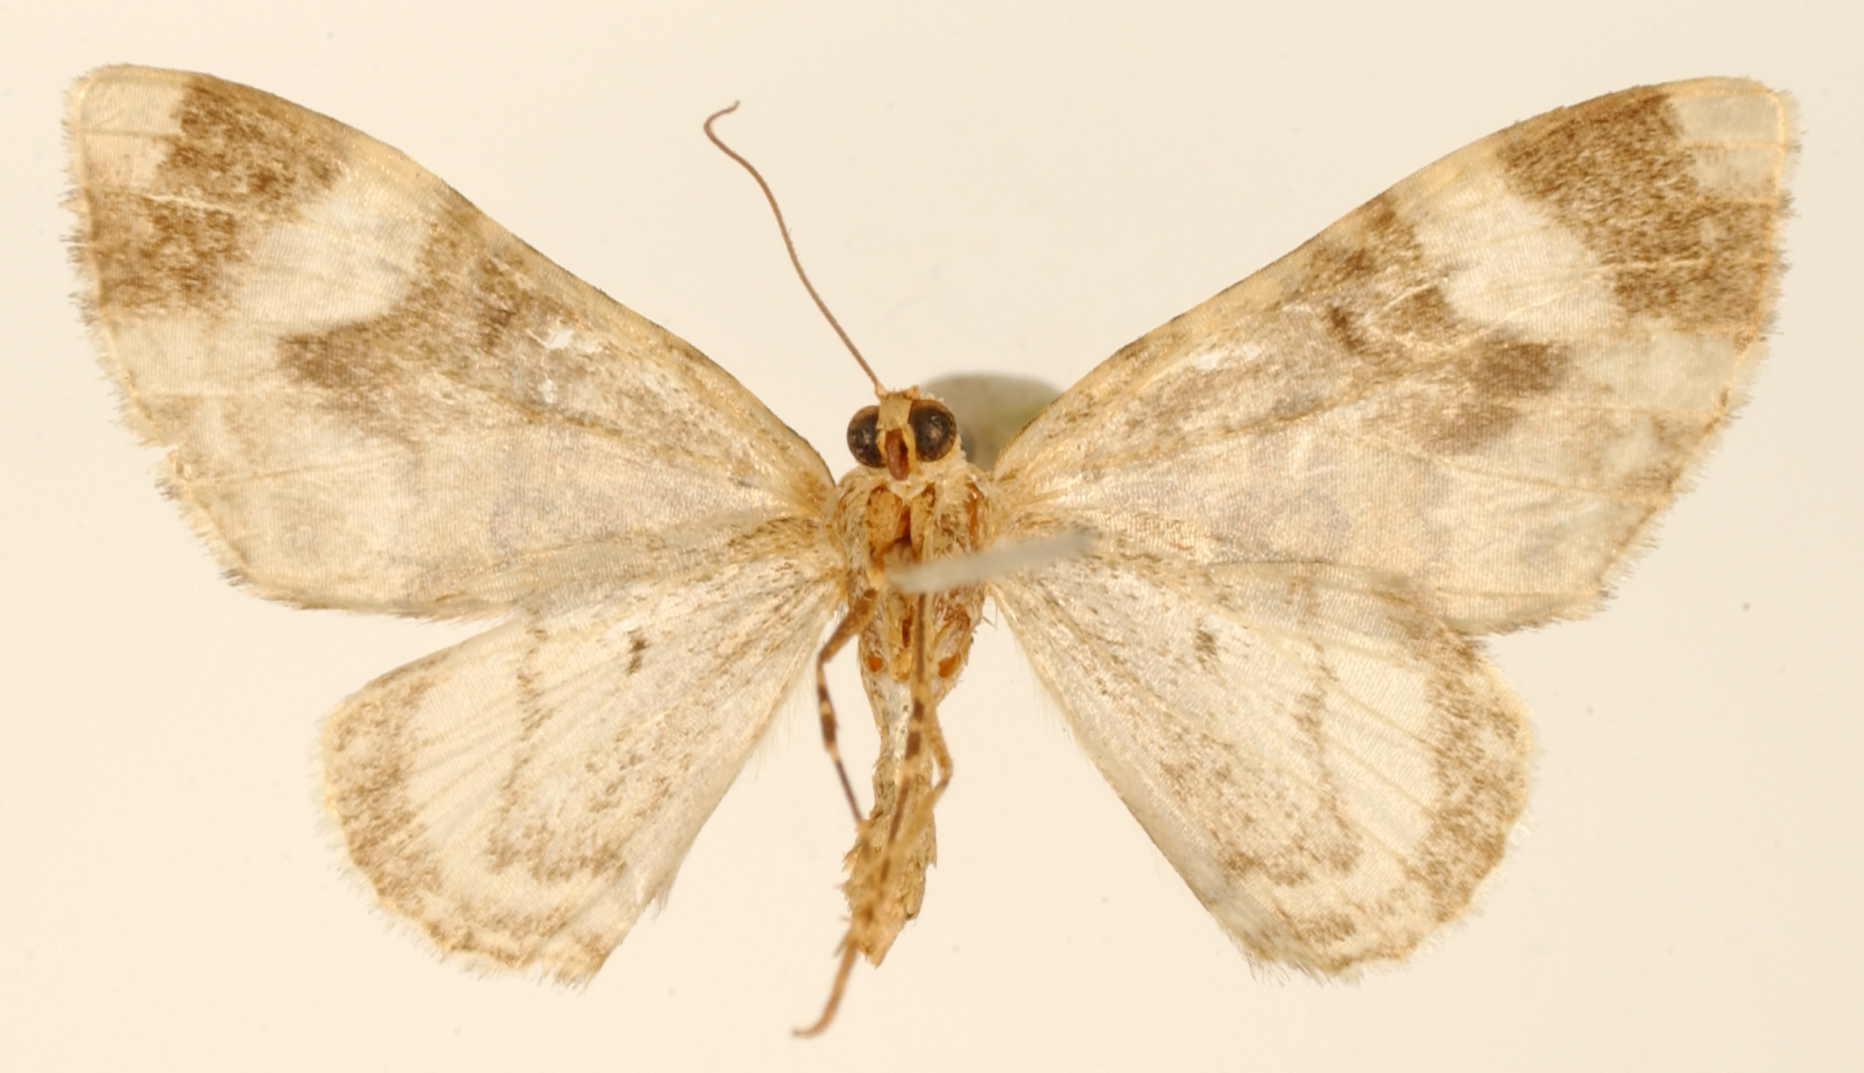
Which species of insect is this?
Hammaptera trinitaria
